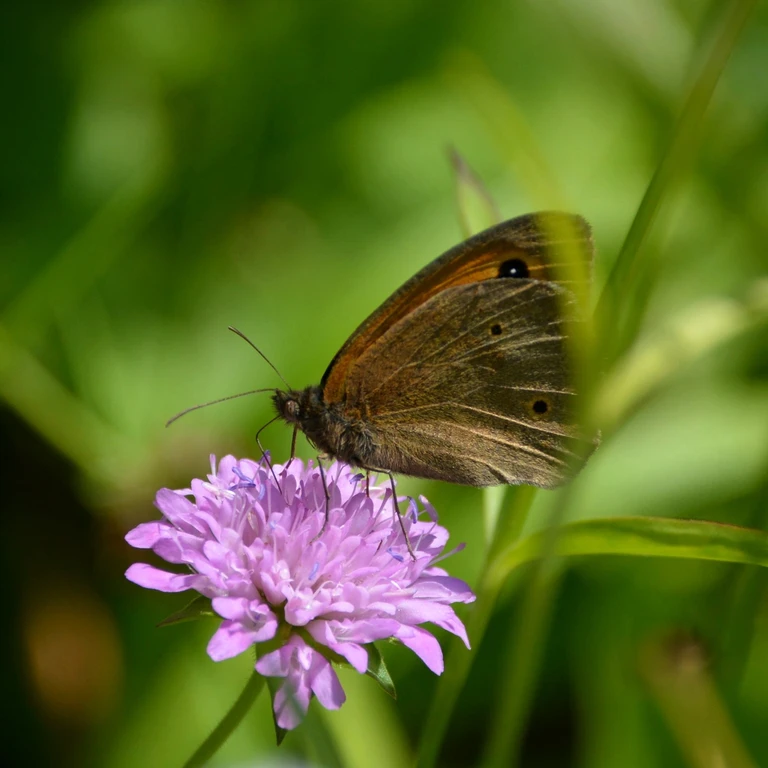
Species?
Maniola jurtina
